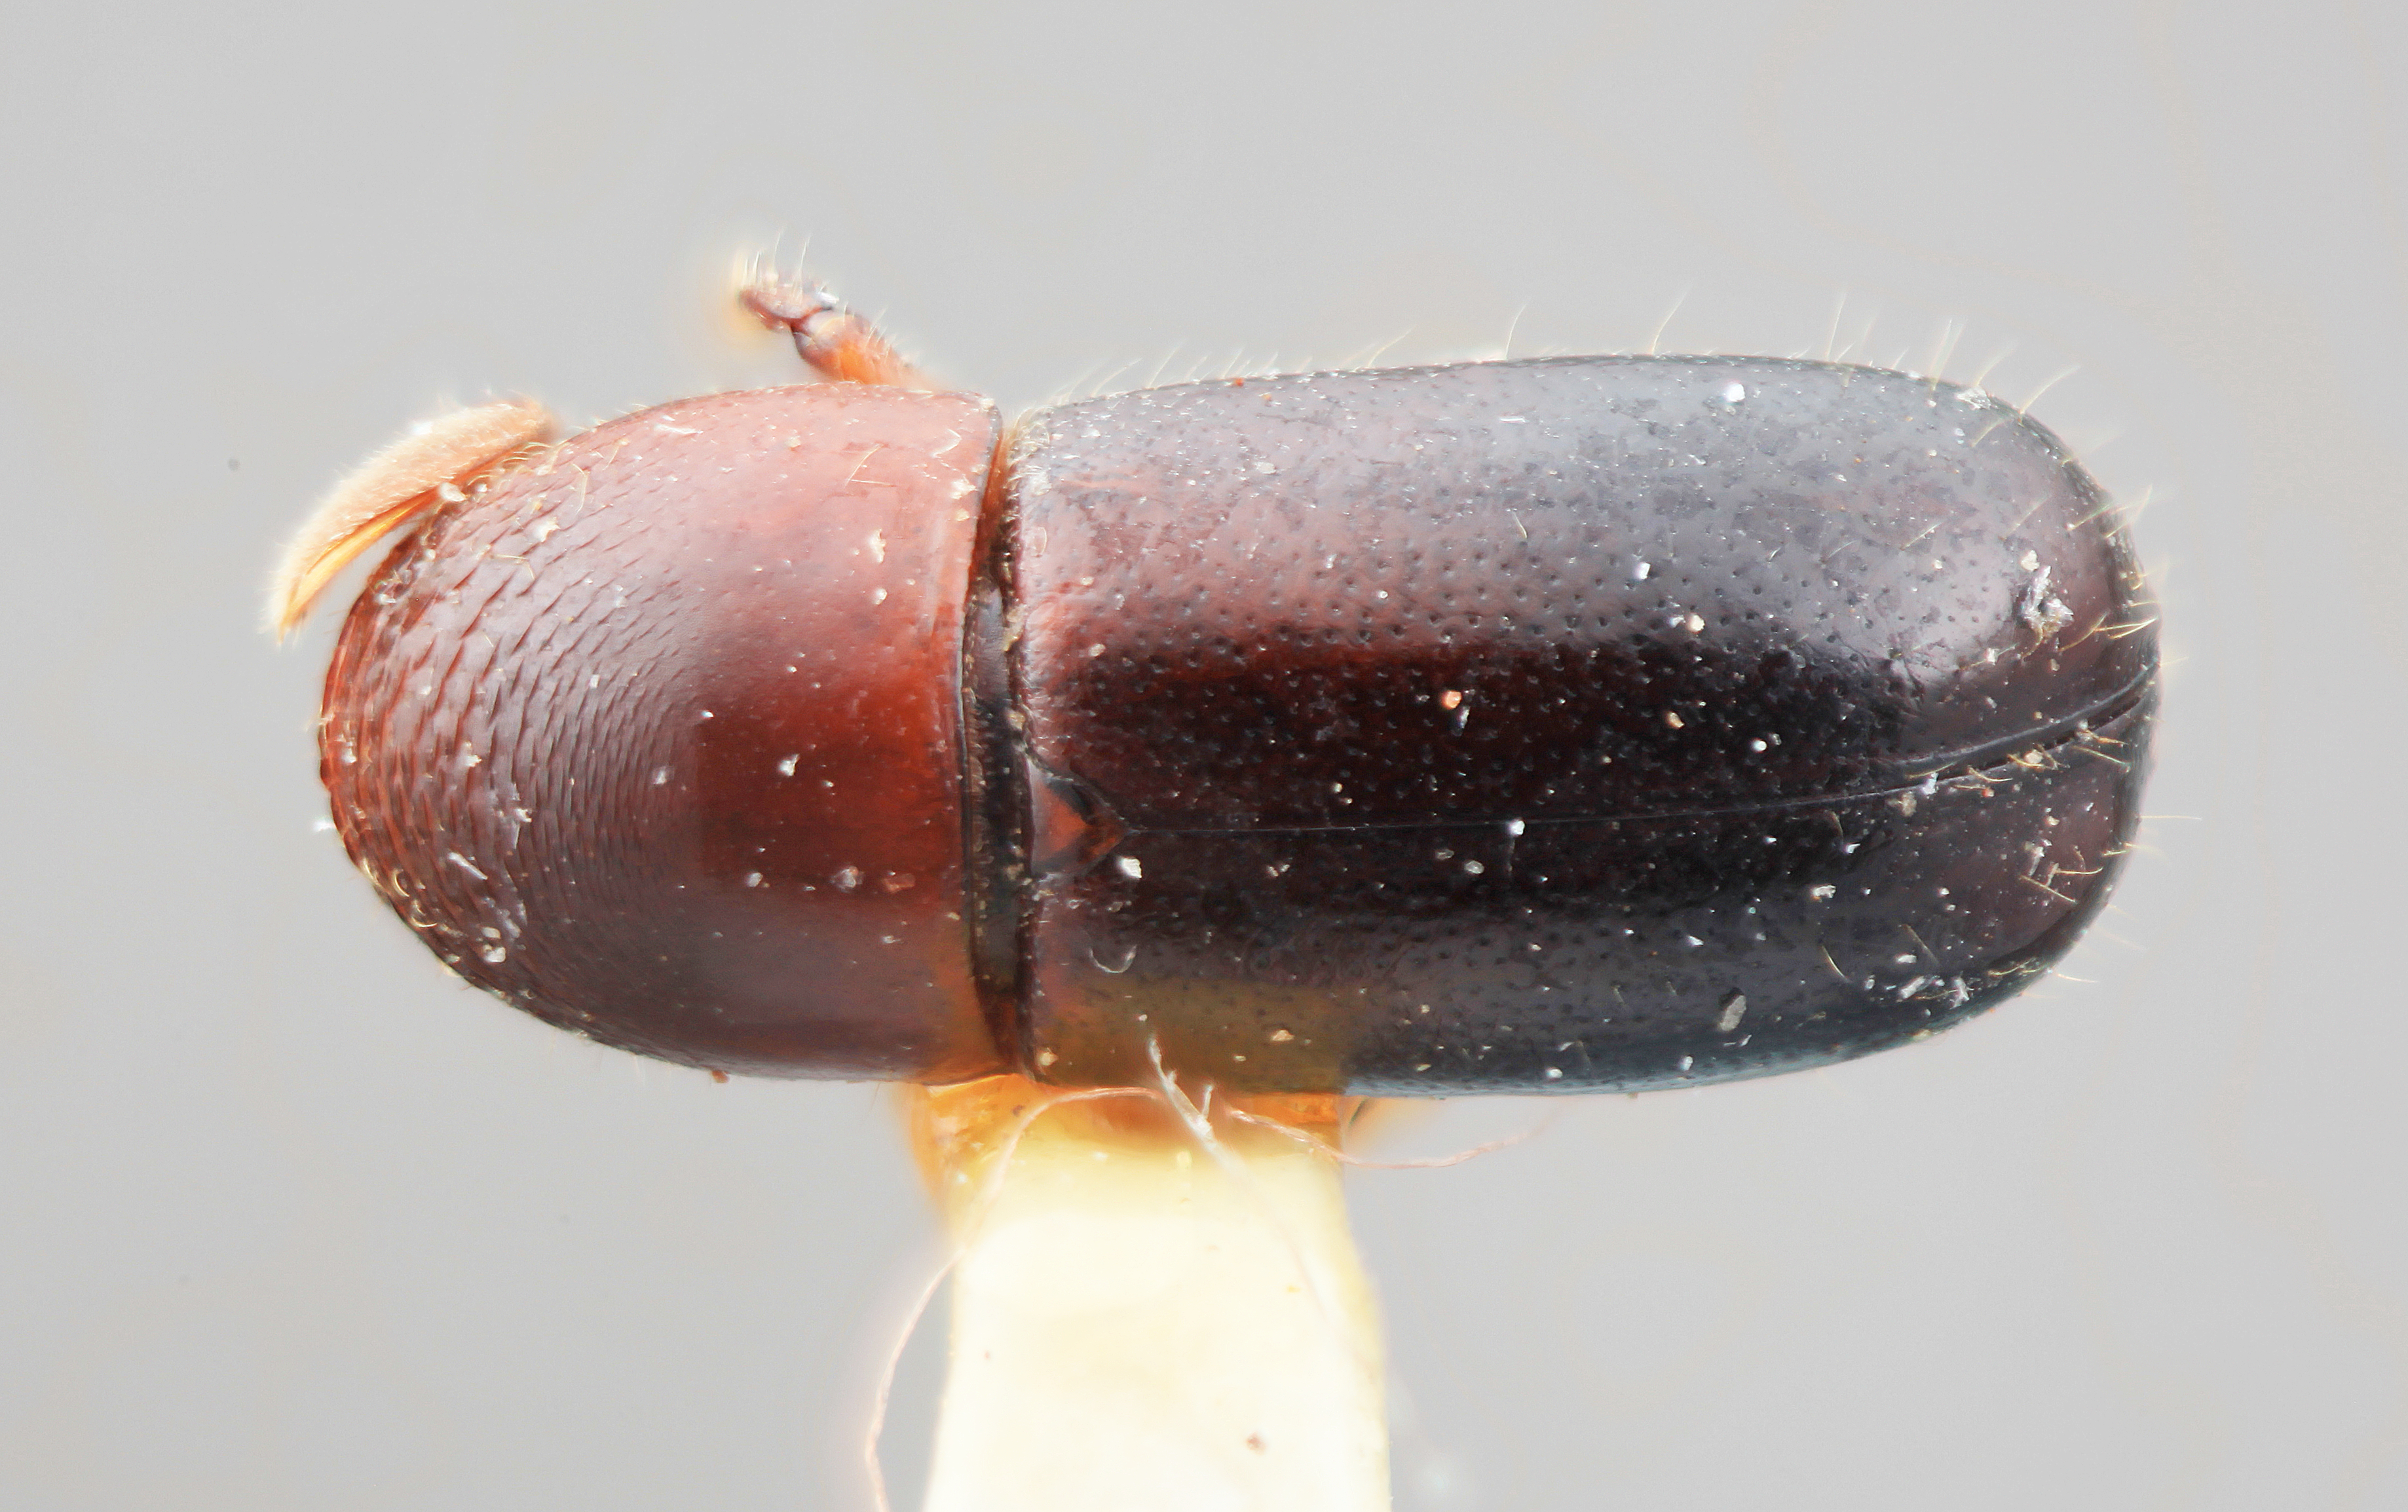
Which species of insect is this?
Corthylus zelus
